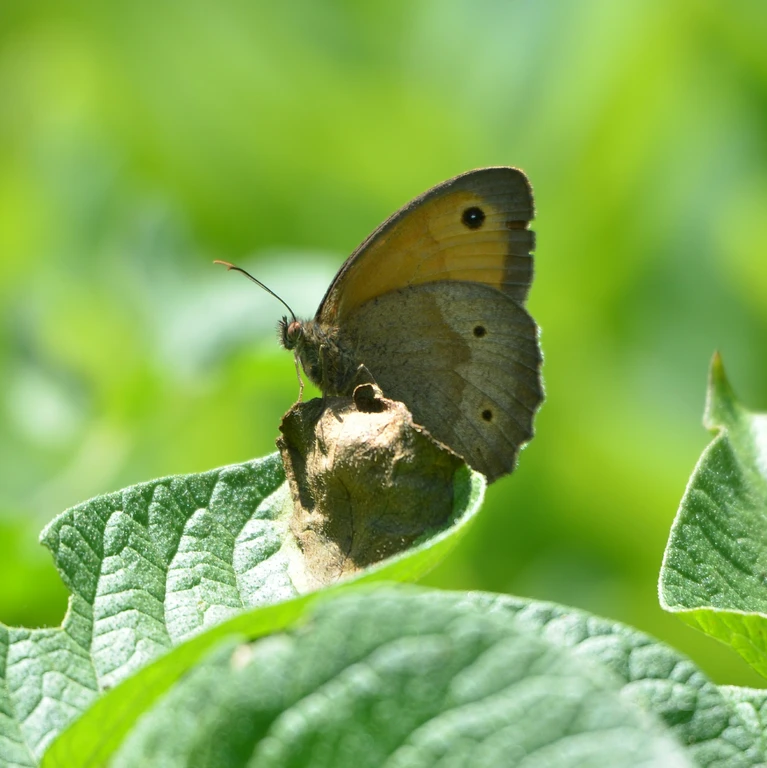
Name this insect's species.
Maniola jurtina
